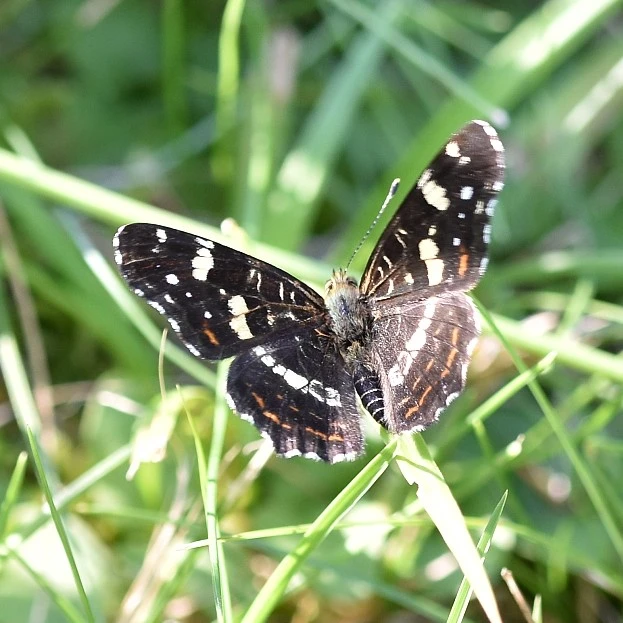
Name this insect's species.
Araschnia levana
